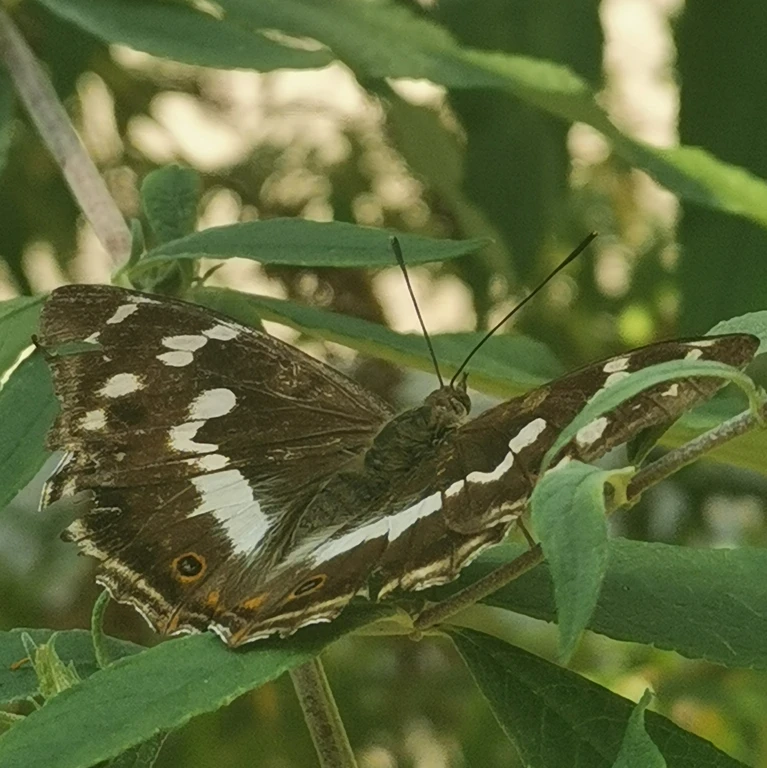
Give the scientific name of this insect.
Apatura iris
